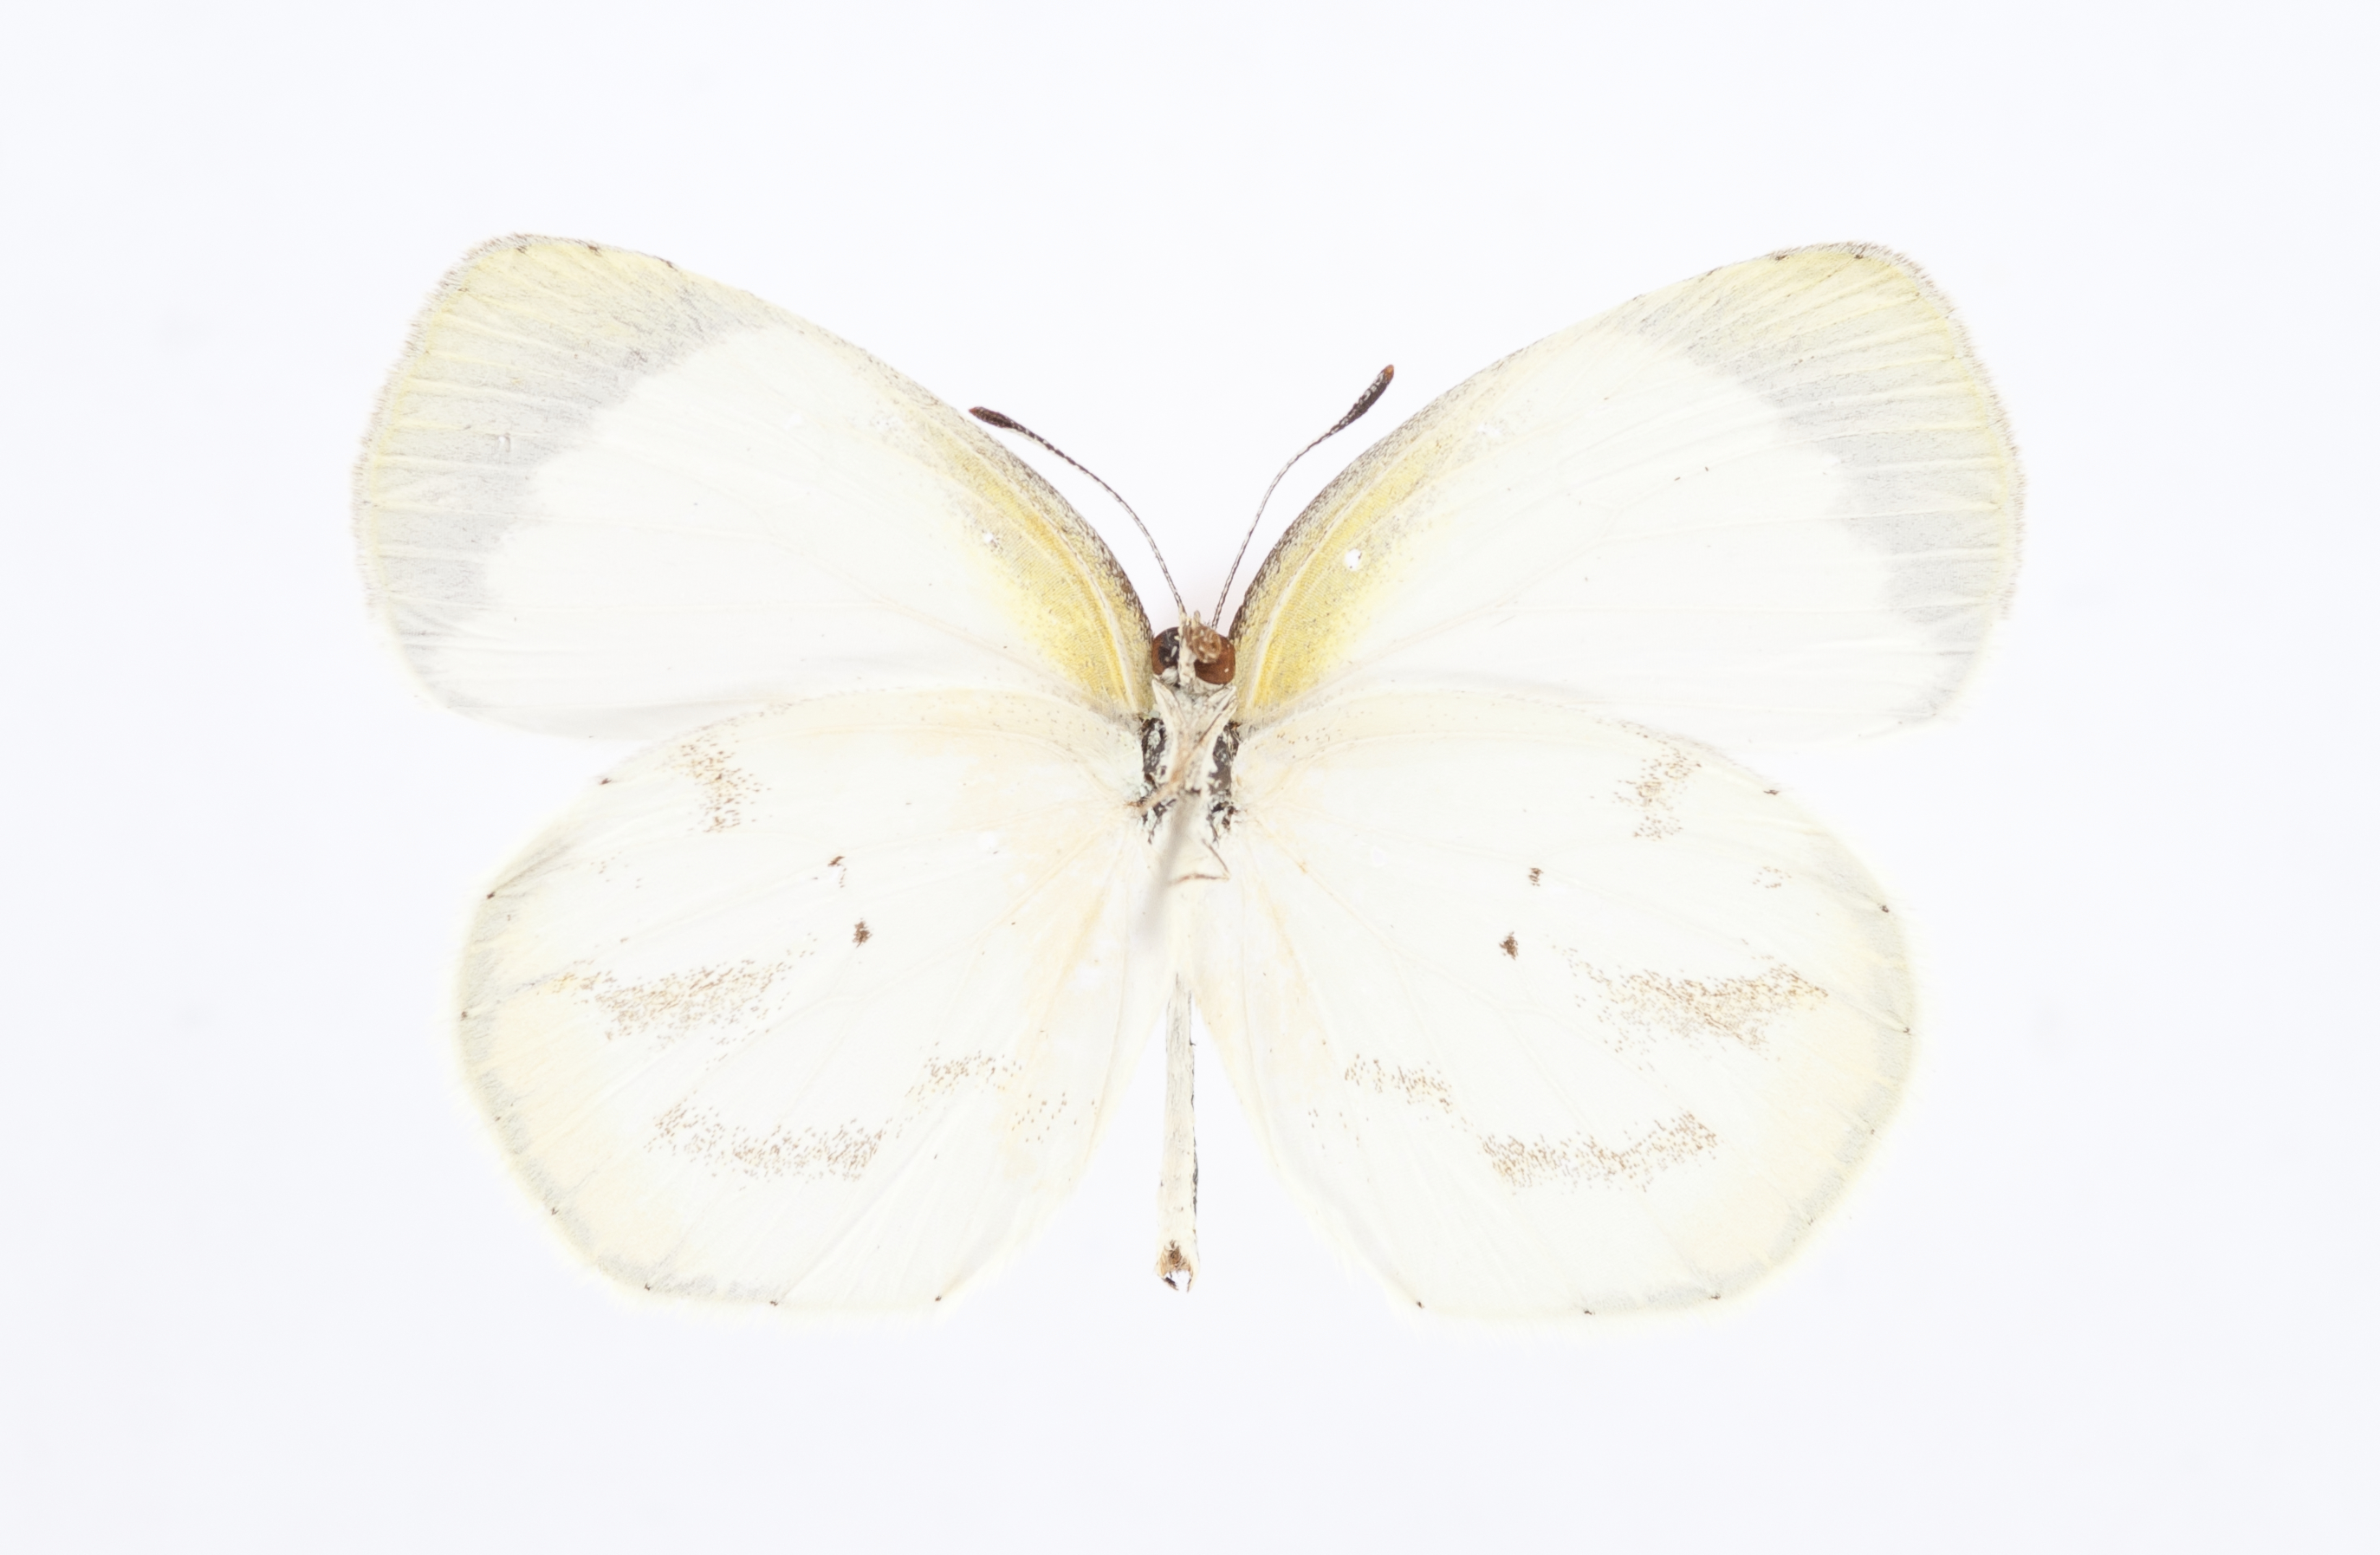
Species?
Eurema phiale
